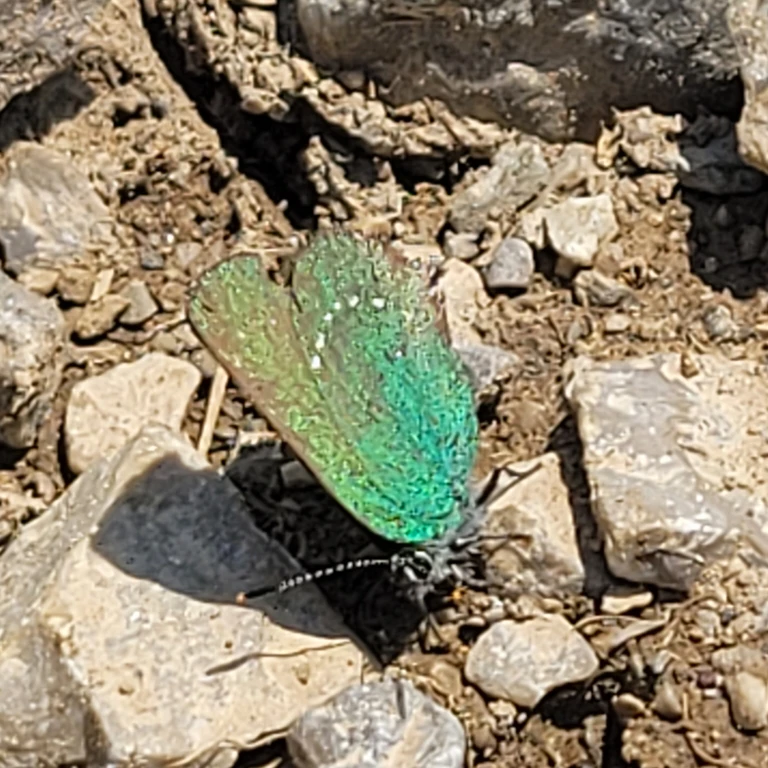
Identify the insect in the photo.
Callophrys rubi
